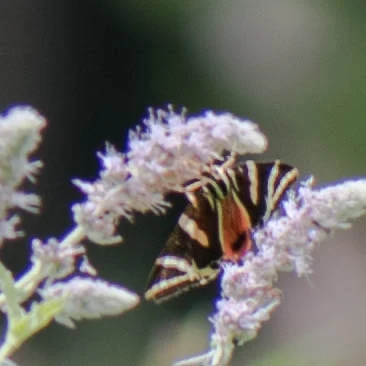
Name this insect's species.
Euplagia quadripunctaria
